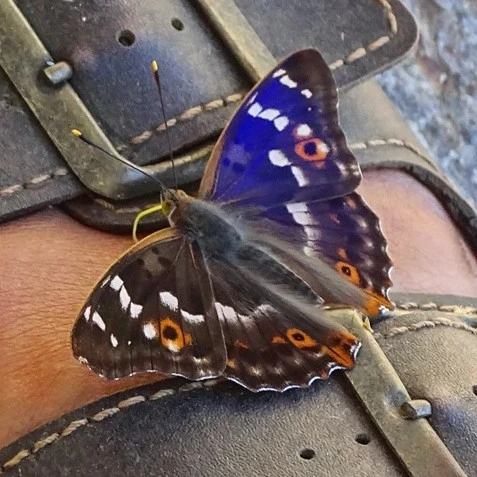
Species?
Apatura ilia
